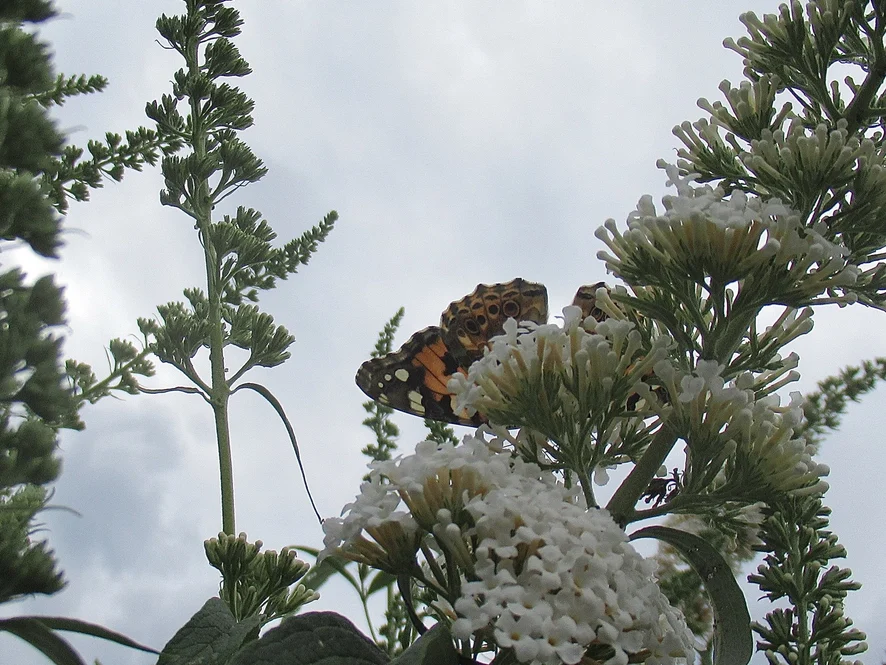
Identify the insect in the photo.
Vanessa cardui
